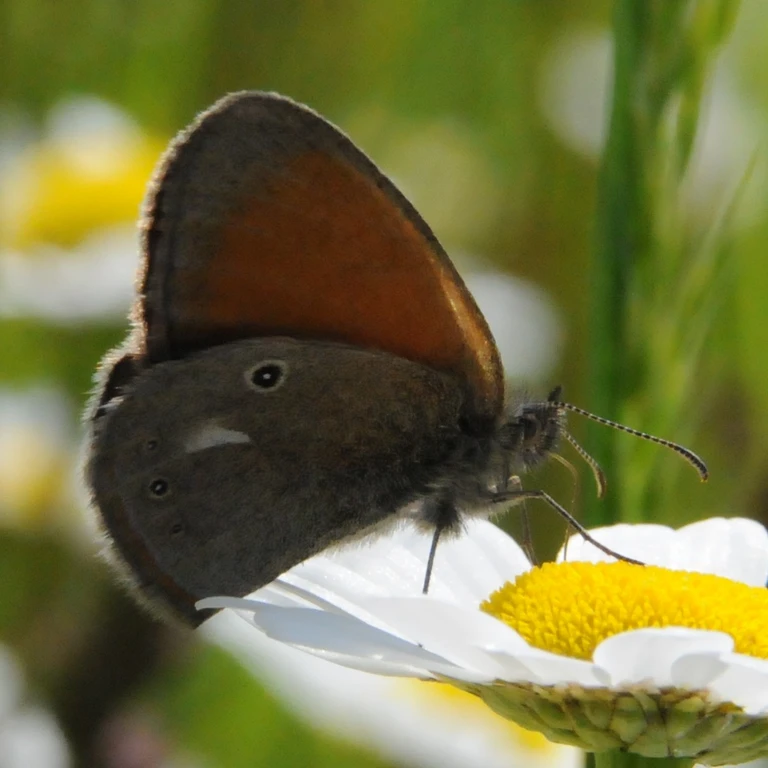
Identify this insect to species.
Coenonympha glycerion (also Coenonympha iphis)
